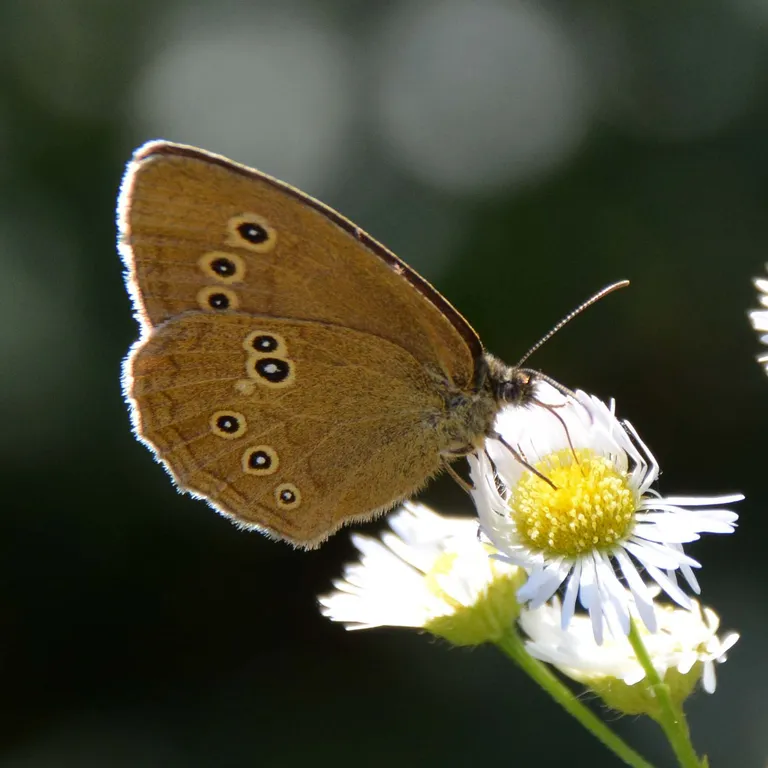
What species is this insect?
Aphantopus hyperantus
